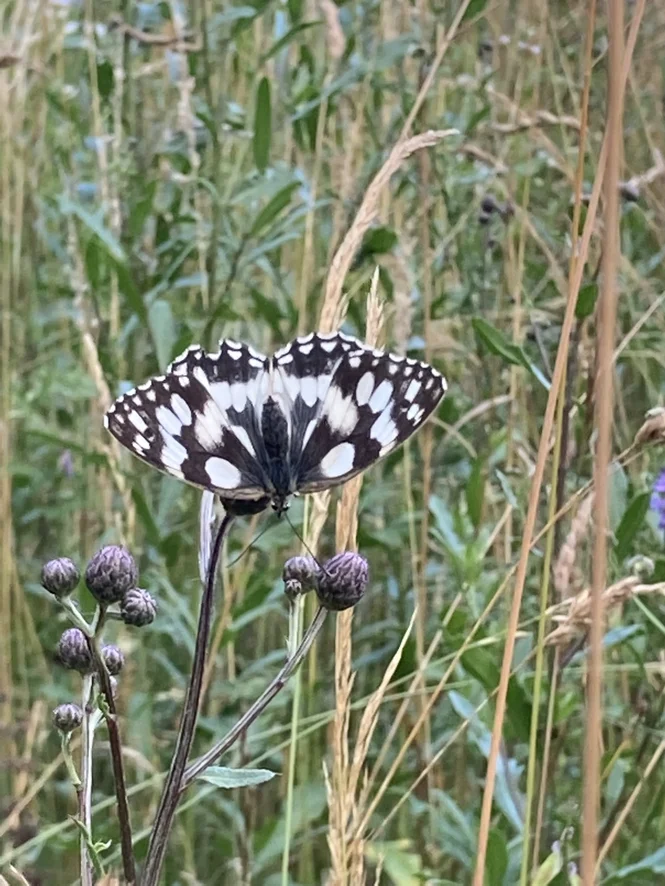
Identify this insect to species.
Melanargia galathea
